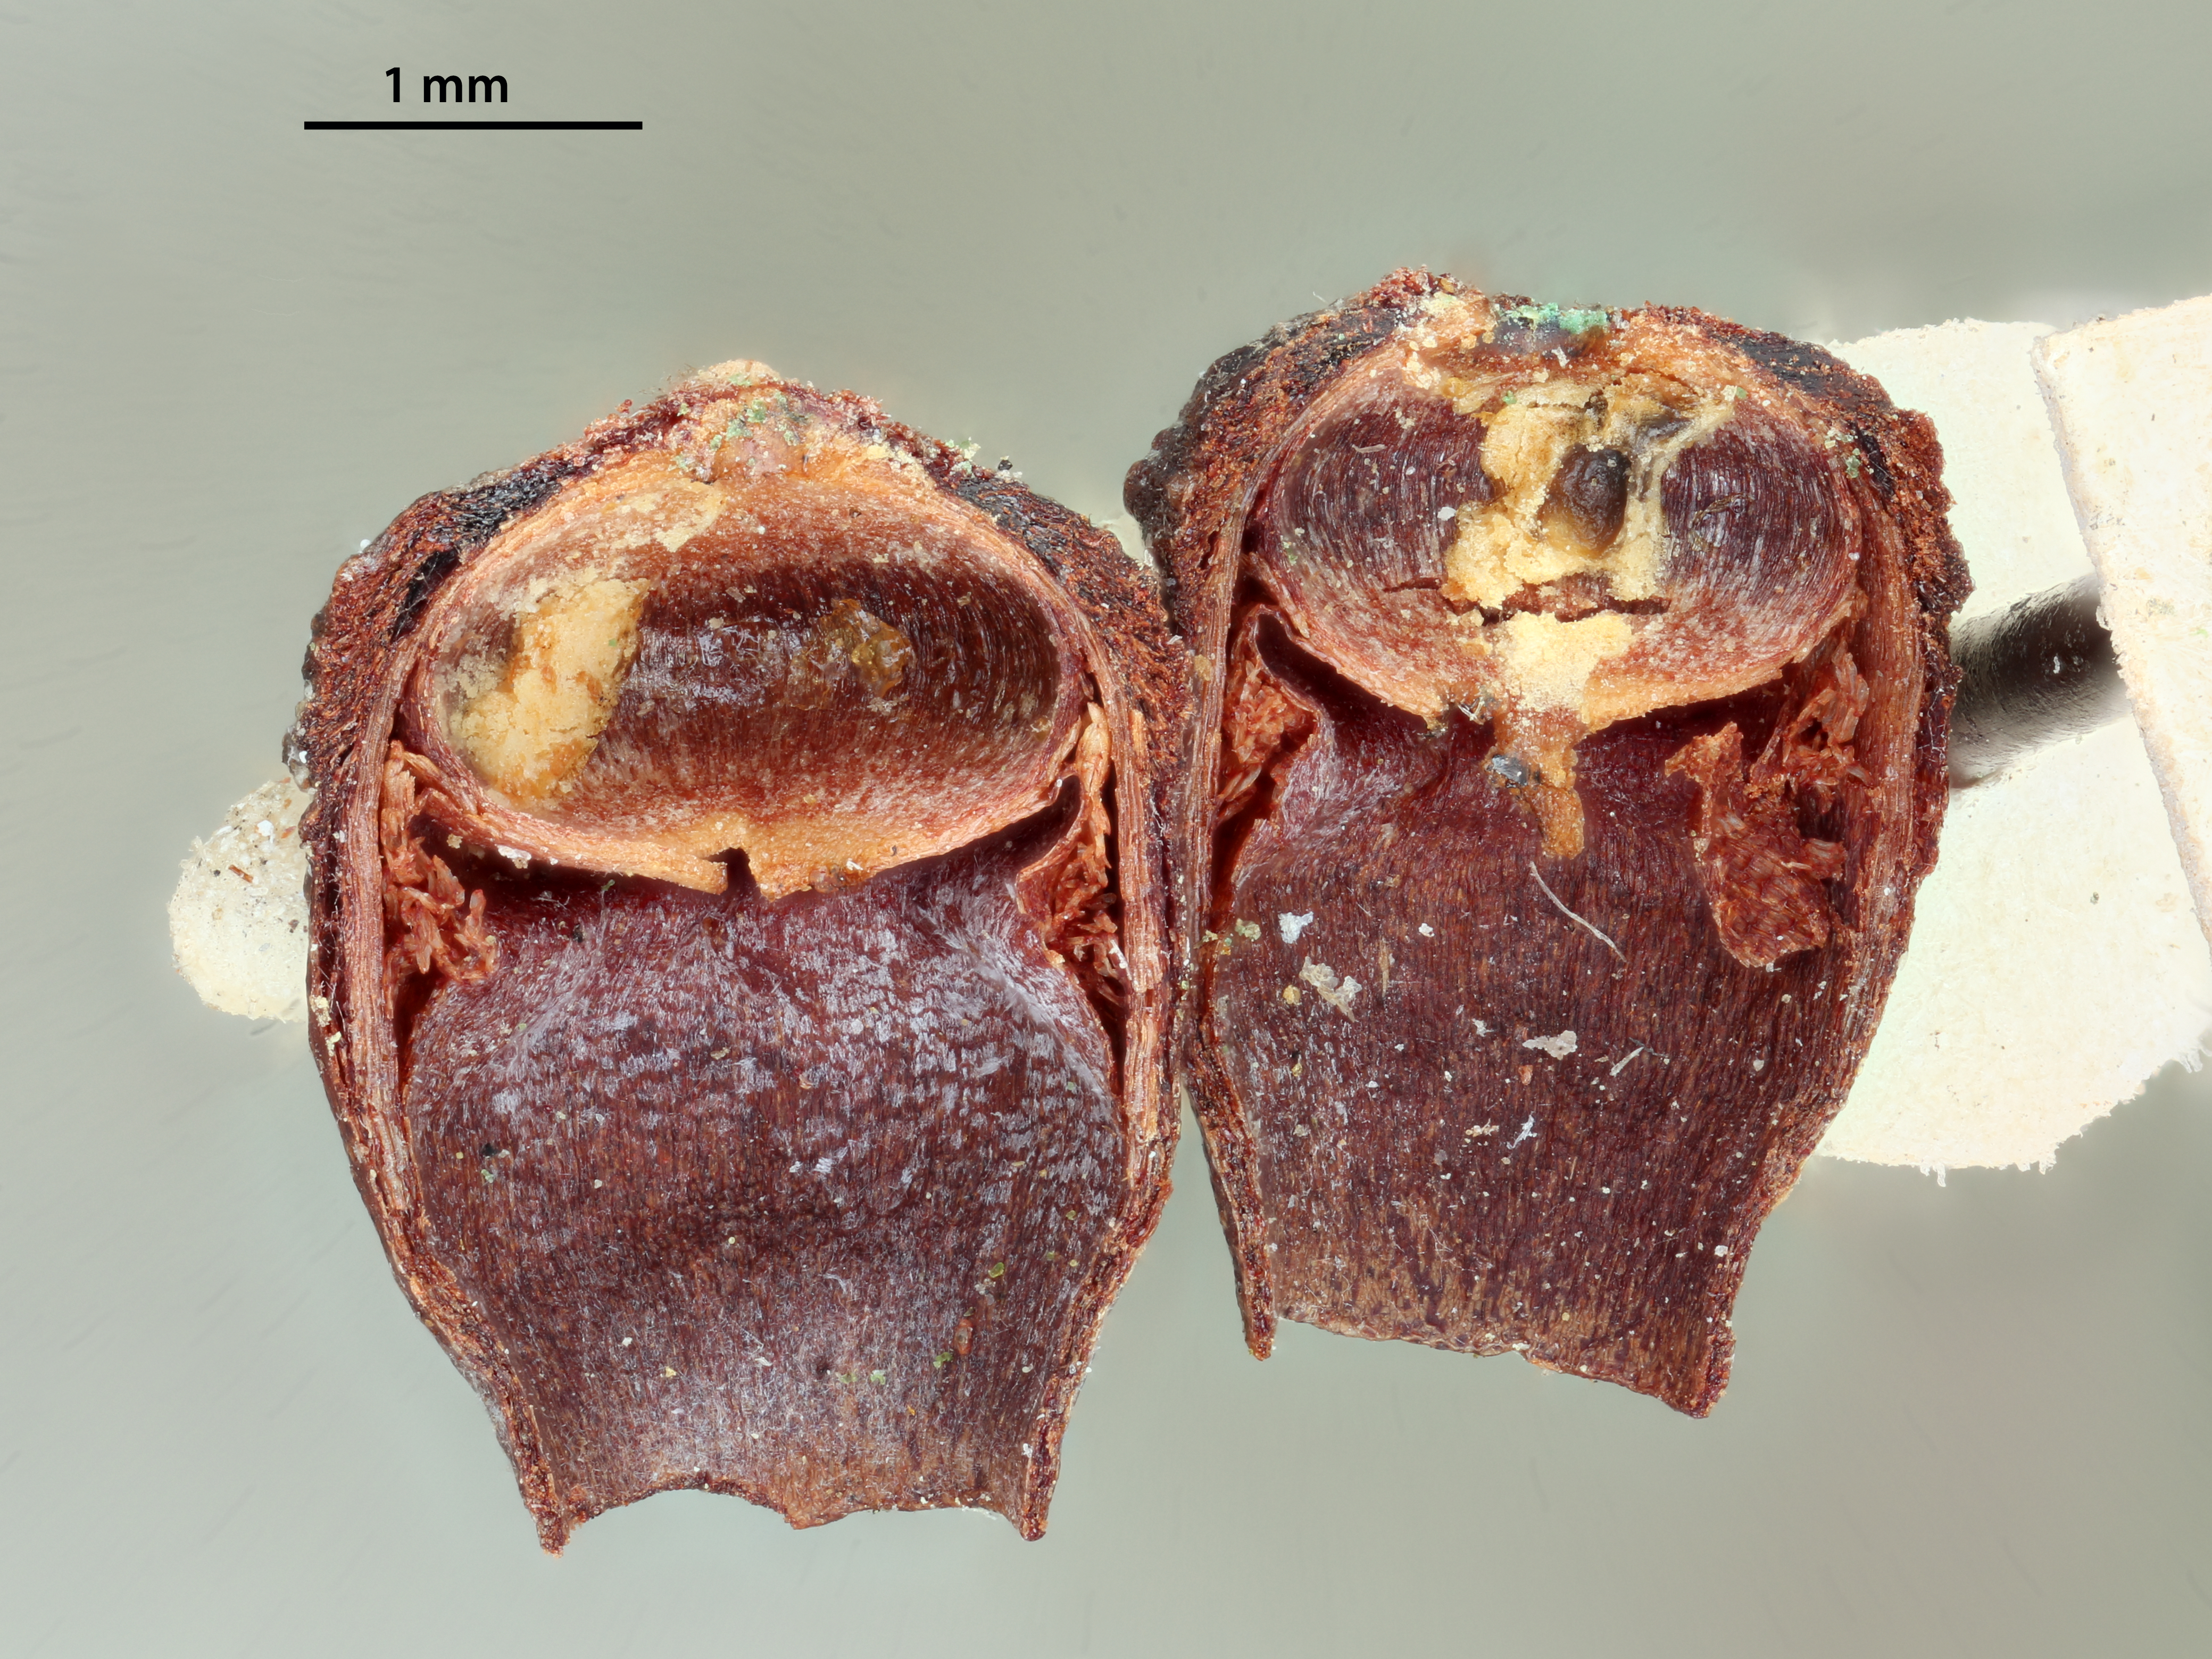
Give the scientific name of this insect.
Xystoteras volutellae
